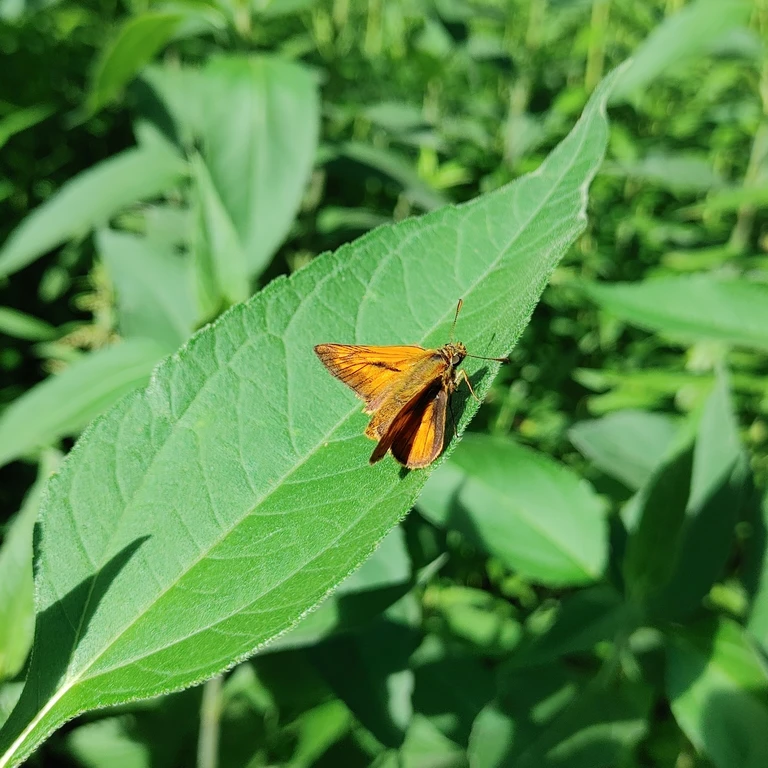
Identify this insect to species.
Ochlodes sylvanus (also Ochlodes venata)
